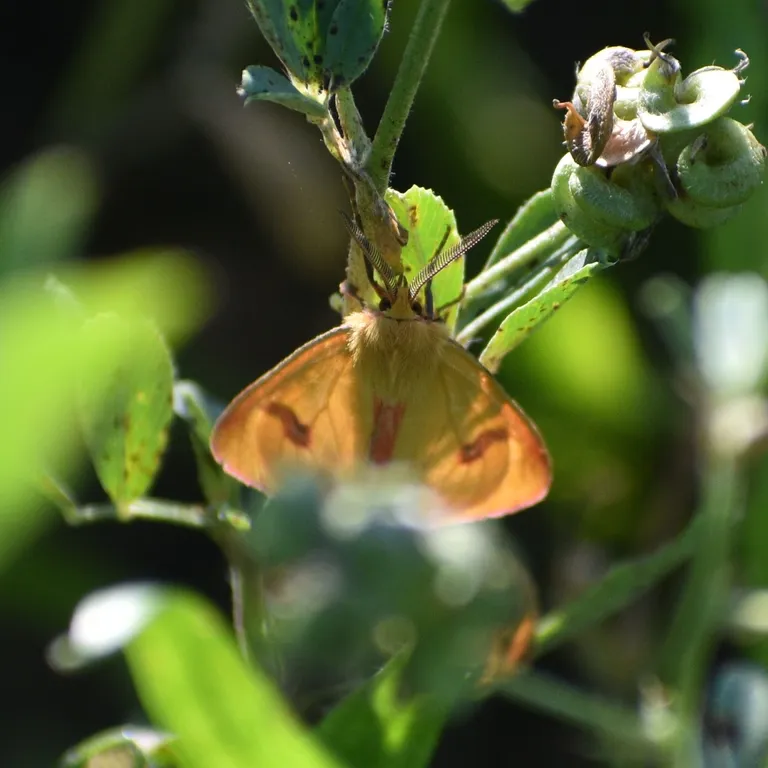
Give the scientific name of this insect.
Diacrisia sannio
